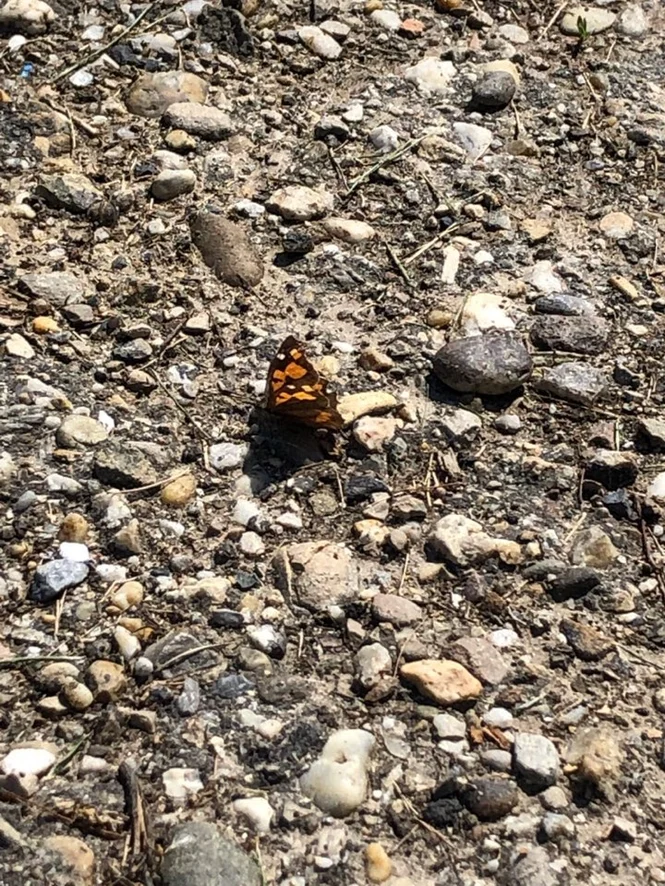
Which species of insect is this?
Libythea celtis
